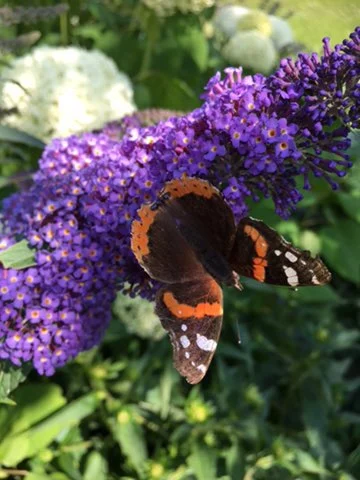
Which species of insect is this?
Vanessa atalanta
